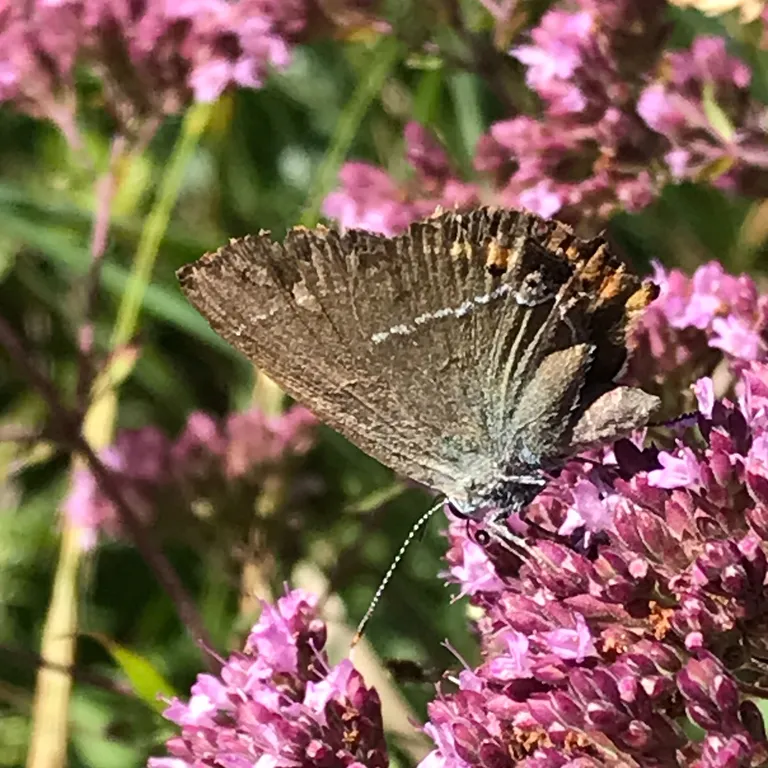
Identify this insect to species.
Satyrium spini (also Tuttiola spini)
